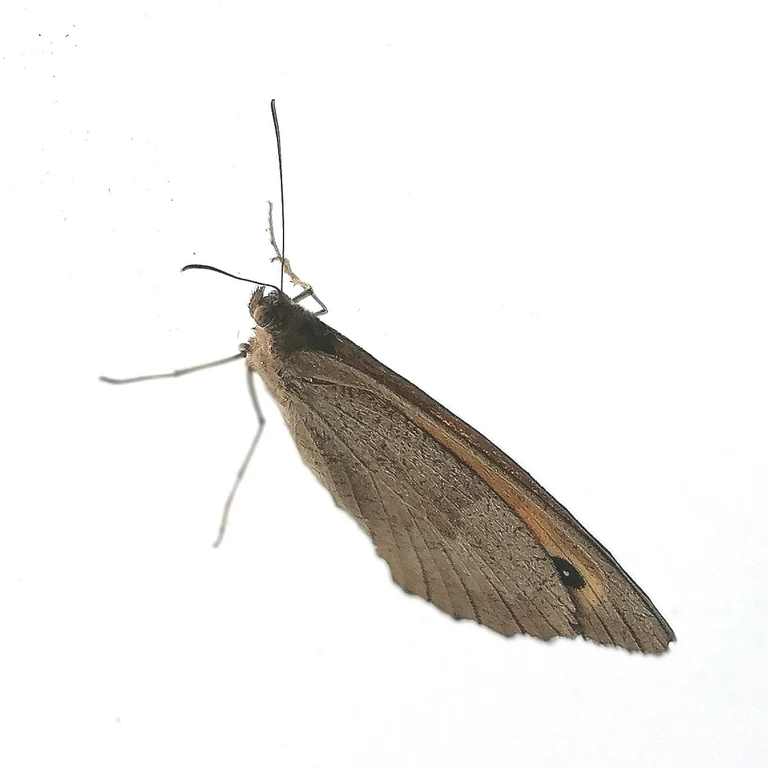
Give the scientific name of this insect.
Maniola jurtina
